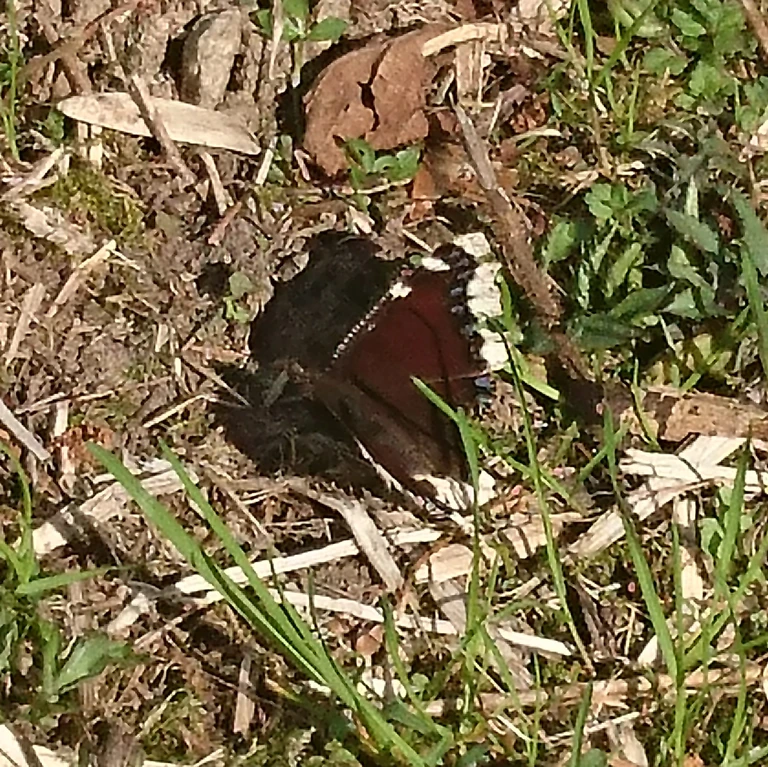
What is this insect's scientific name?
Nymphalis antiopa
